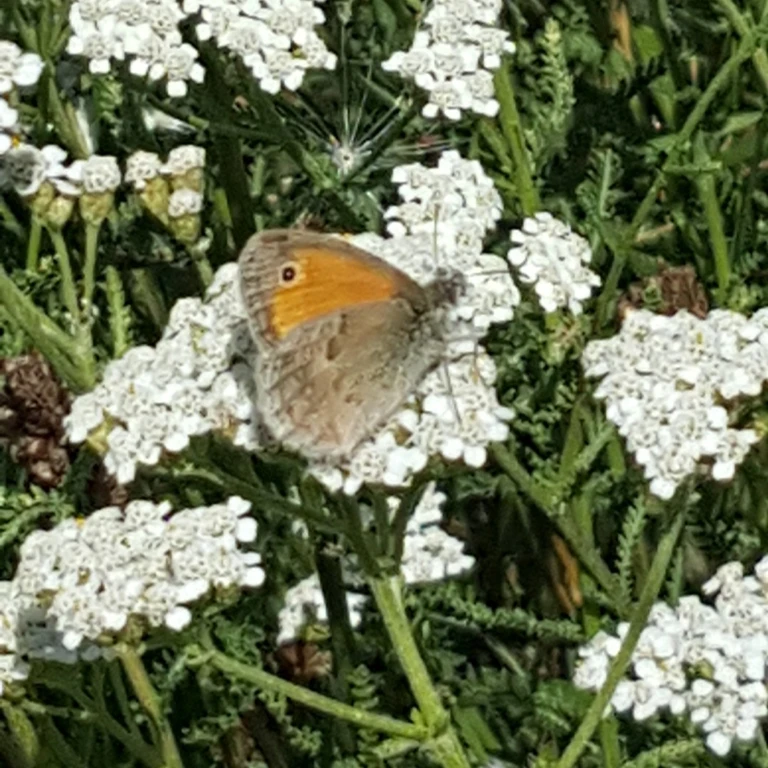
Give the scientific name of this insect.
Coenonympha pamphilus
